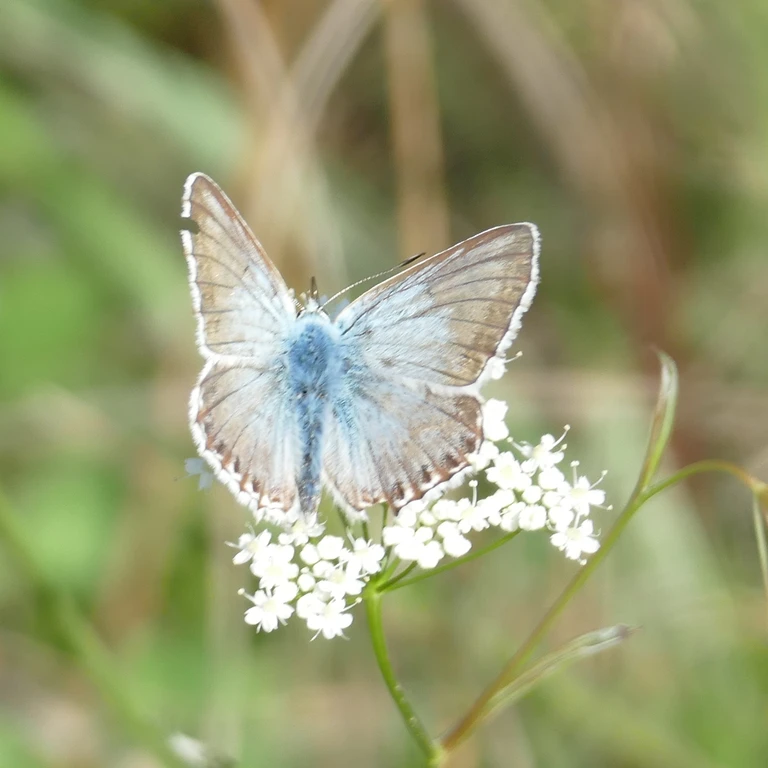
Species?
Lysandra coridon
